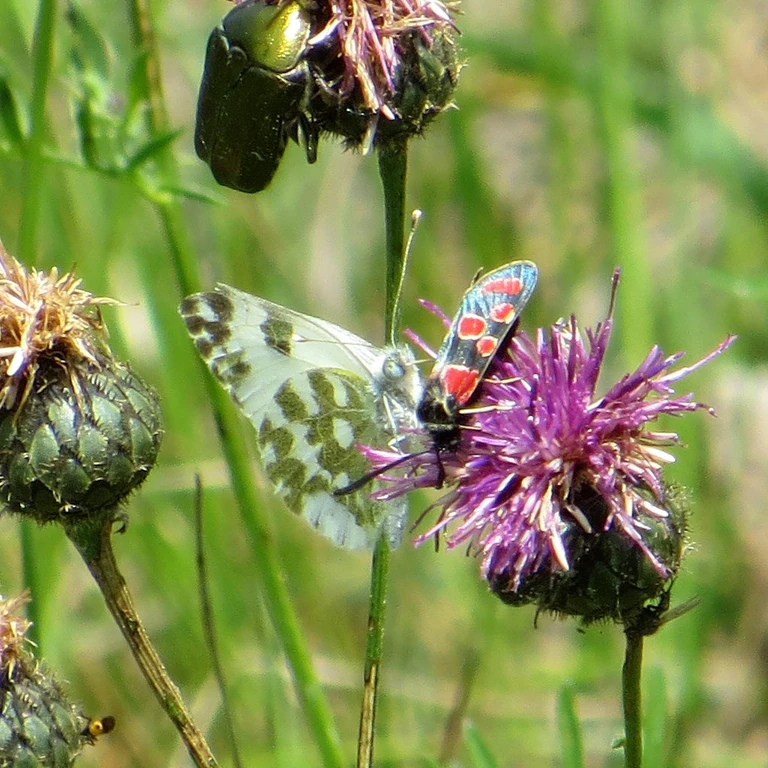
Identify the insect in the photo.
Pontia edusa
